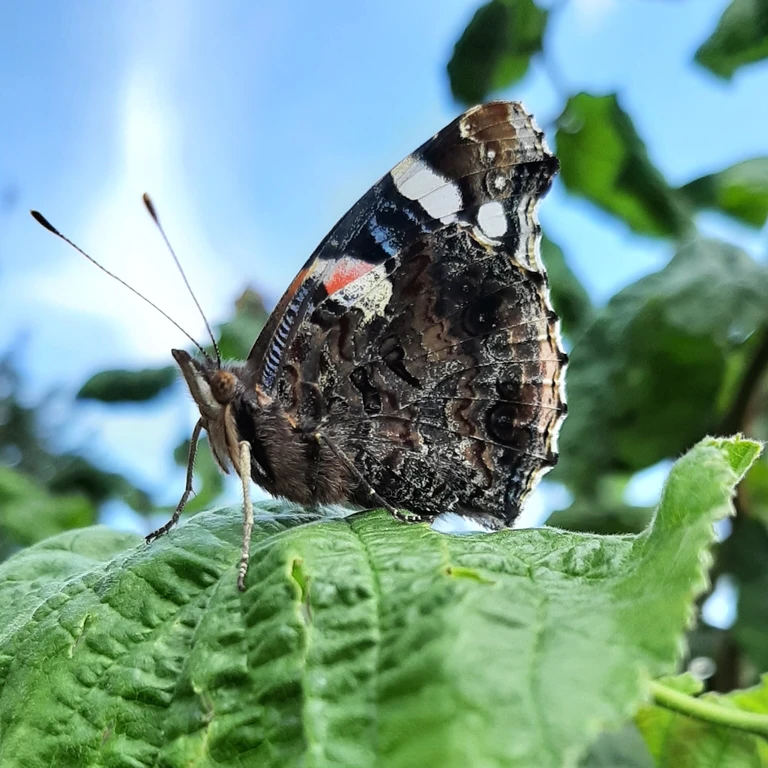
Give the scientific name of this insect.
Vanessa atalanta
